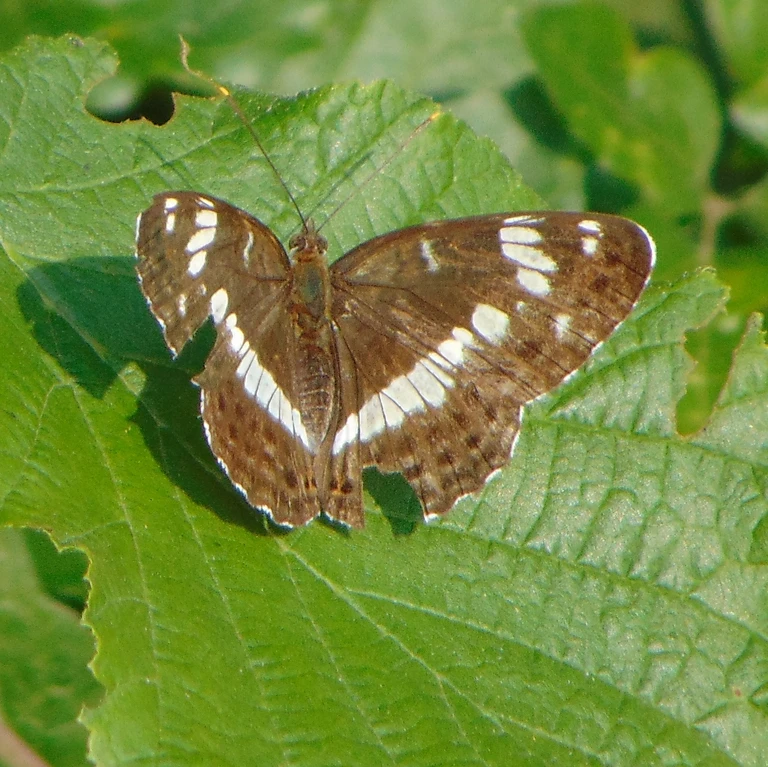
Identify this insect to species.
Limenitis camilla (also Ladoga camilla)
